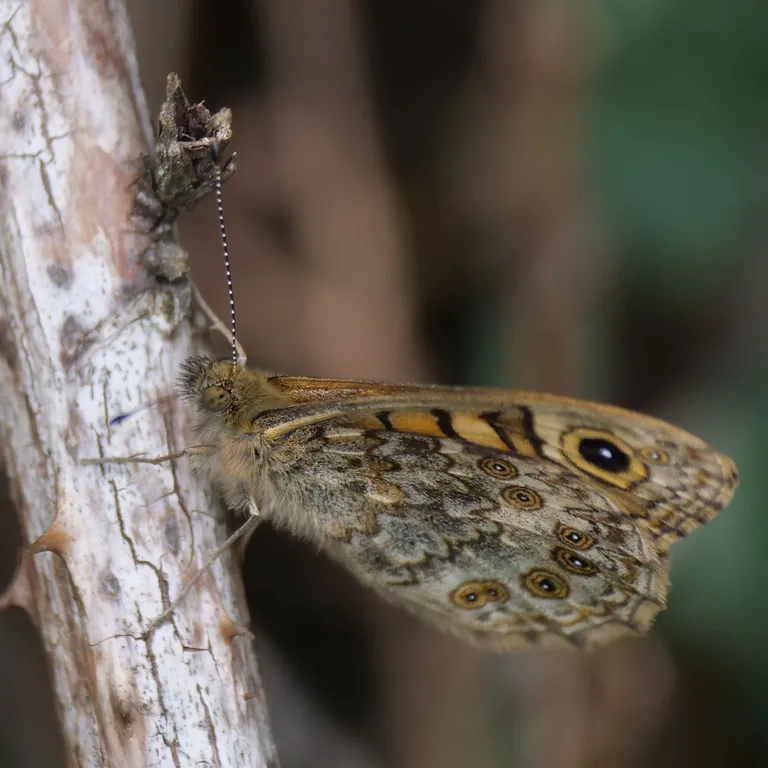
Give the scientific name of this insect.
Lasiommata megera (also Pararge megera)
